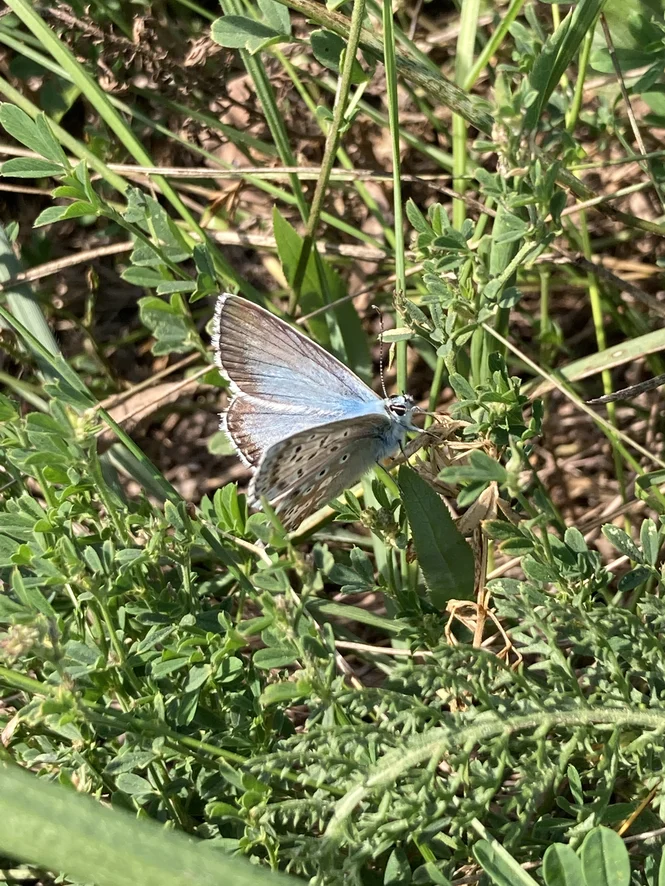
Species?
Lysandra coridon
